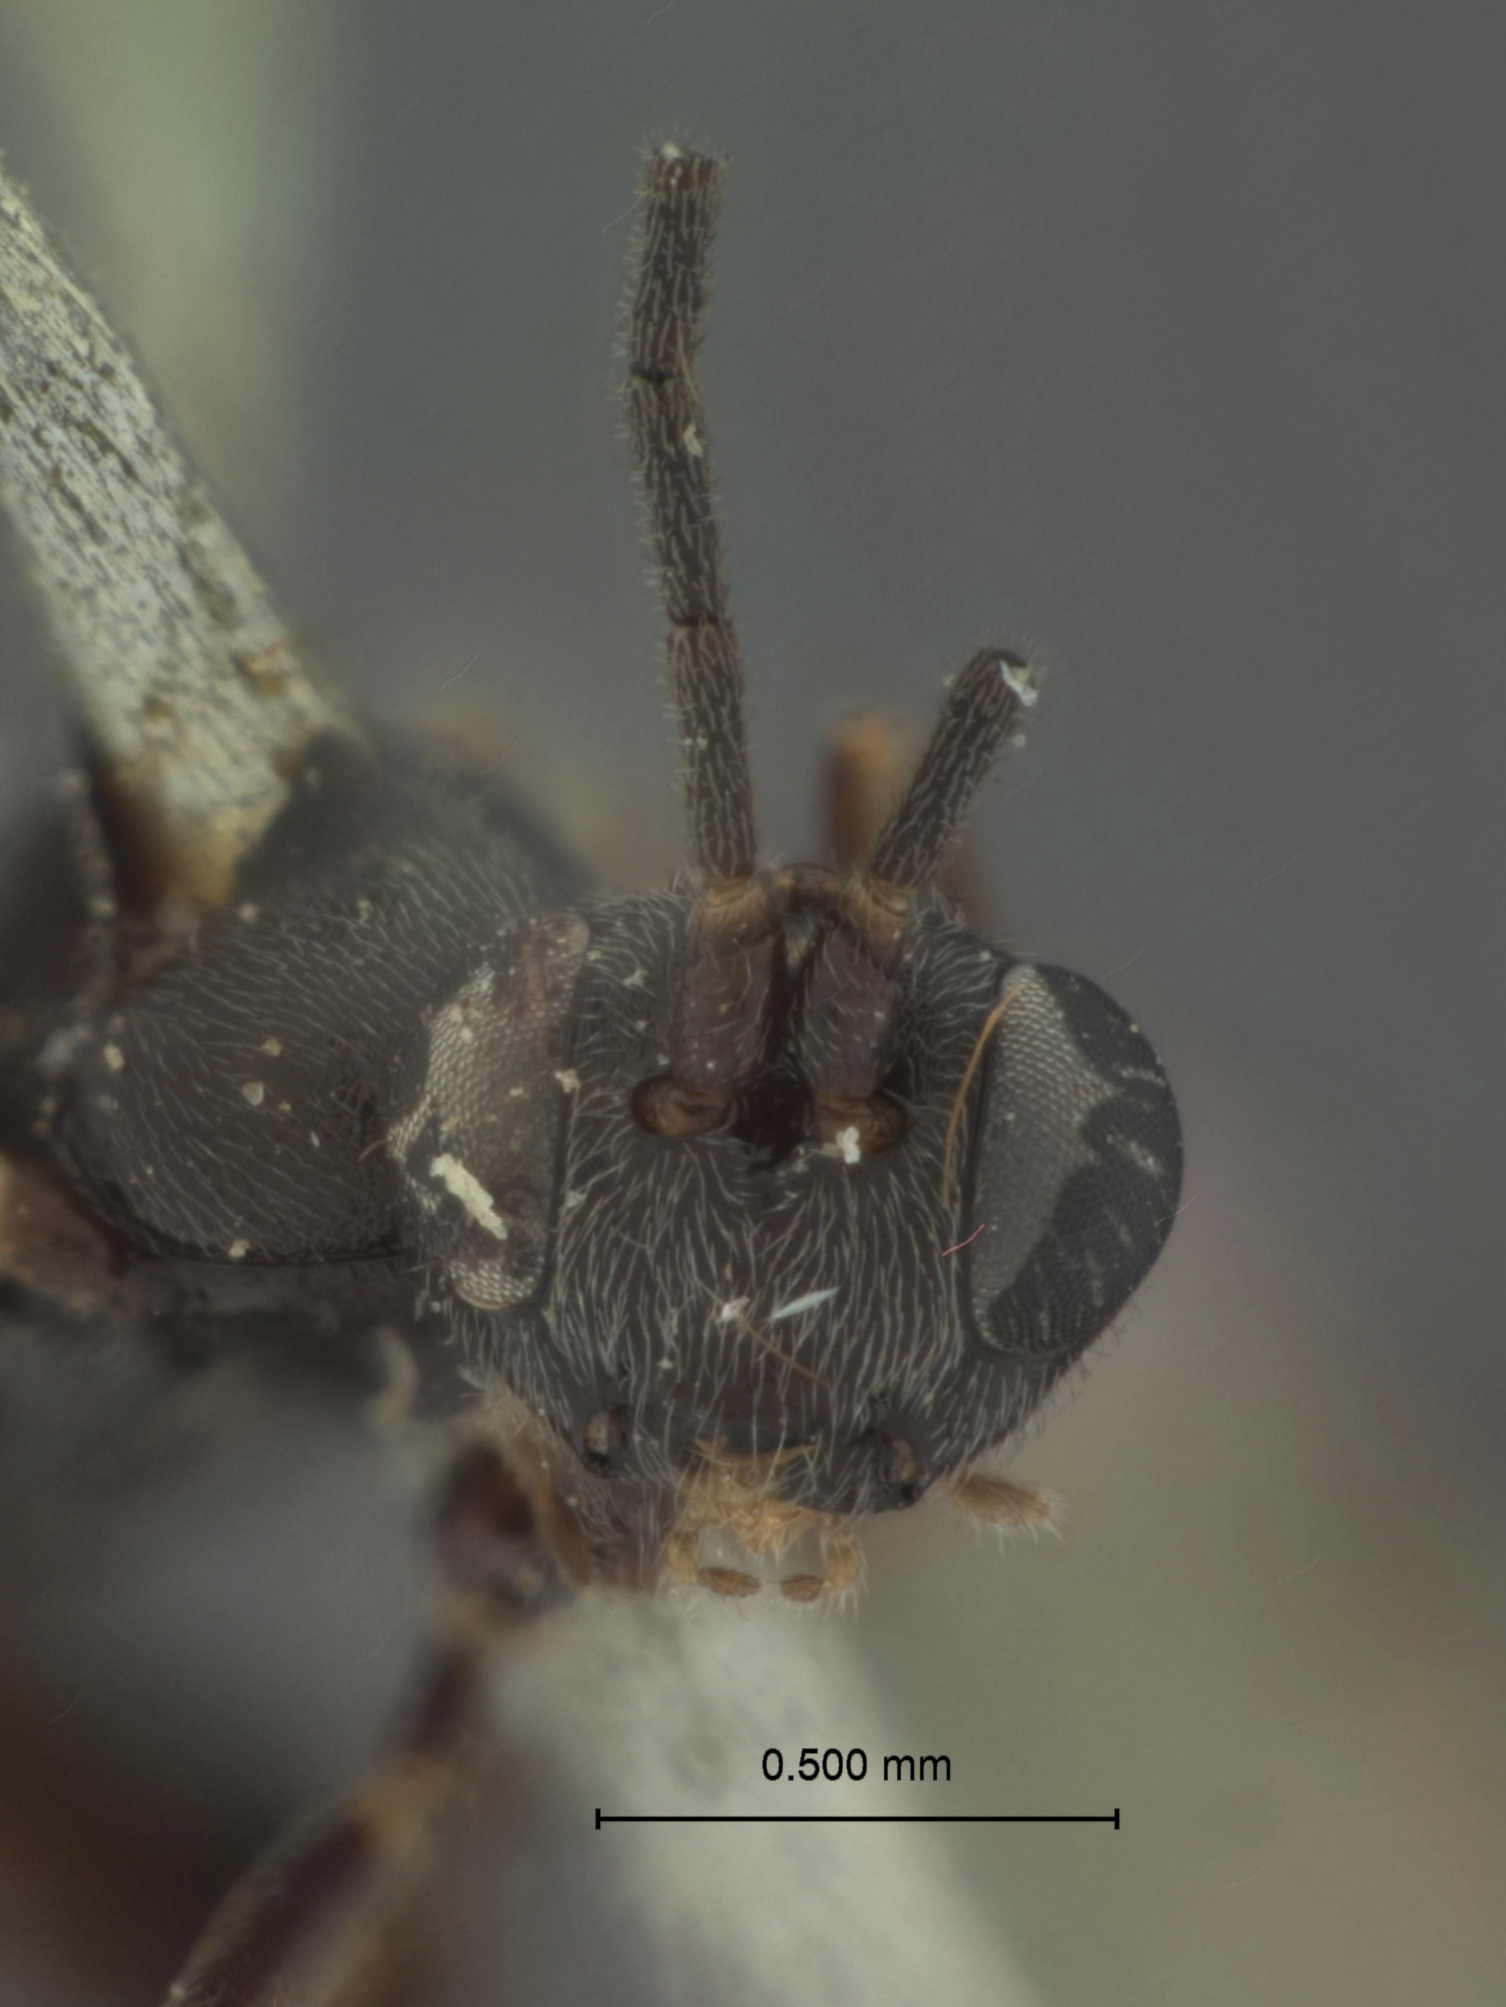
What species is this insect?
Atractodes yakutatensis
